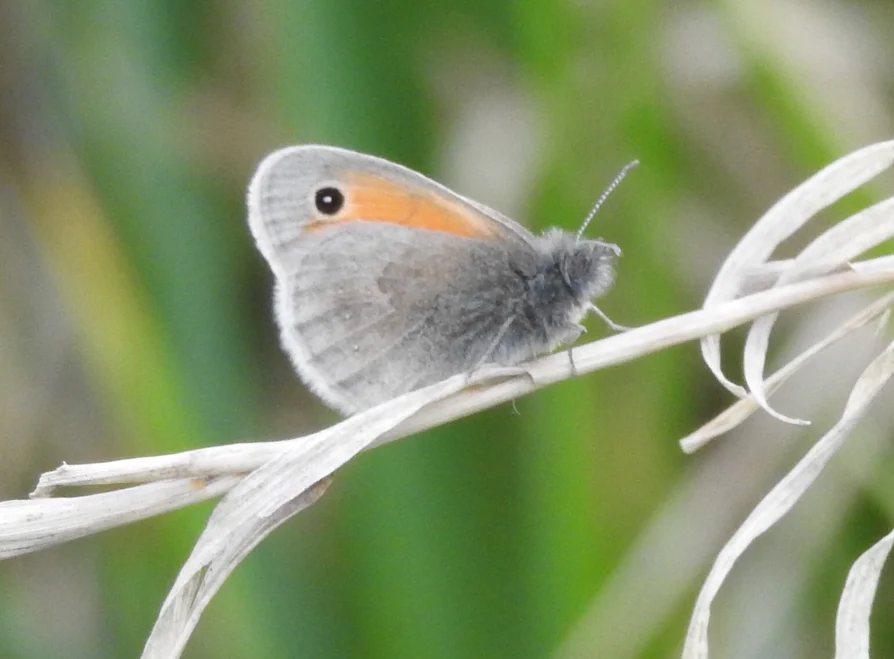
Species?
Coenonympha pamphilus
